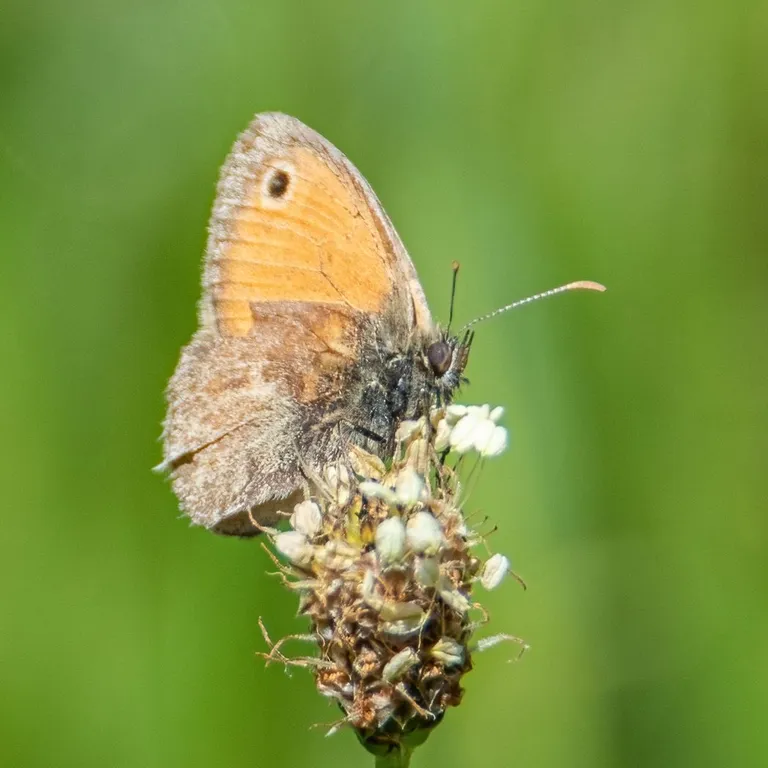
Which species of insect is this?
Coenonympha pamphilus
